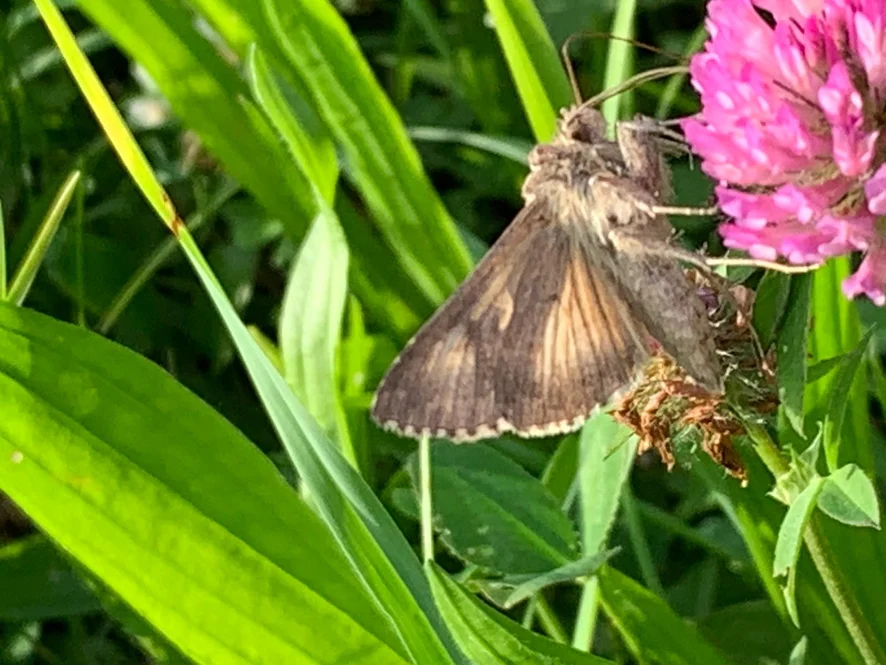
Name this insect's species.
Autographa gamma
